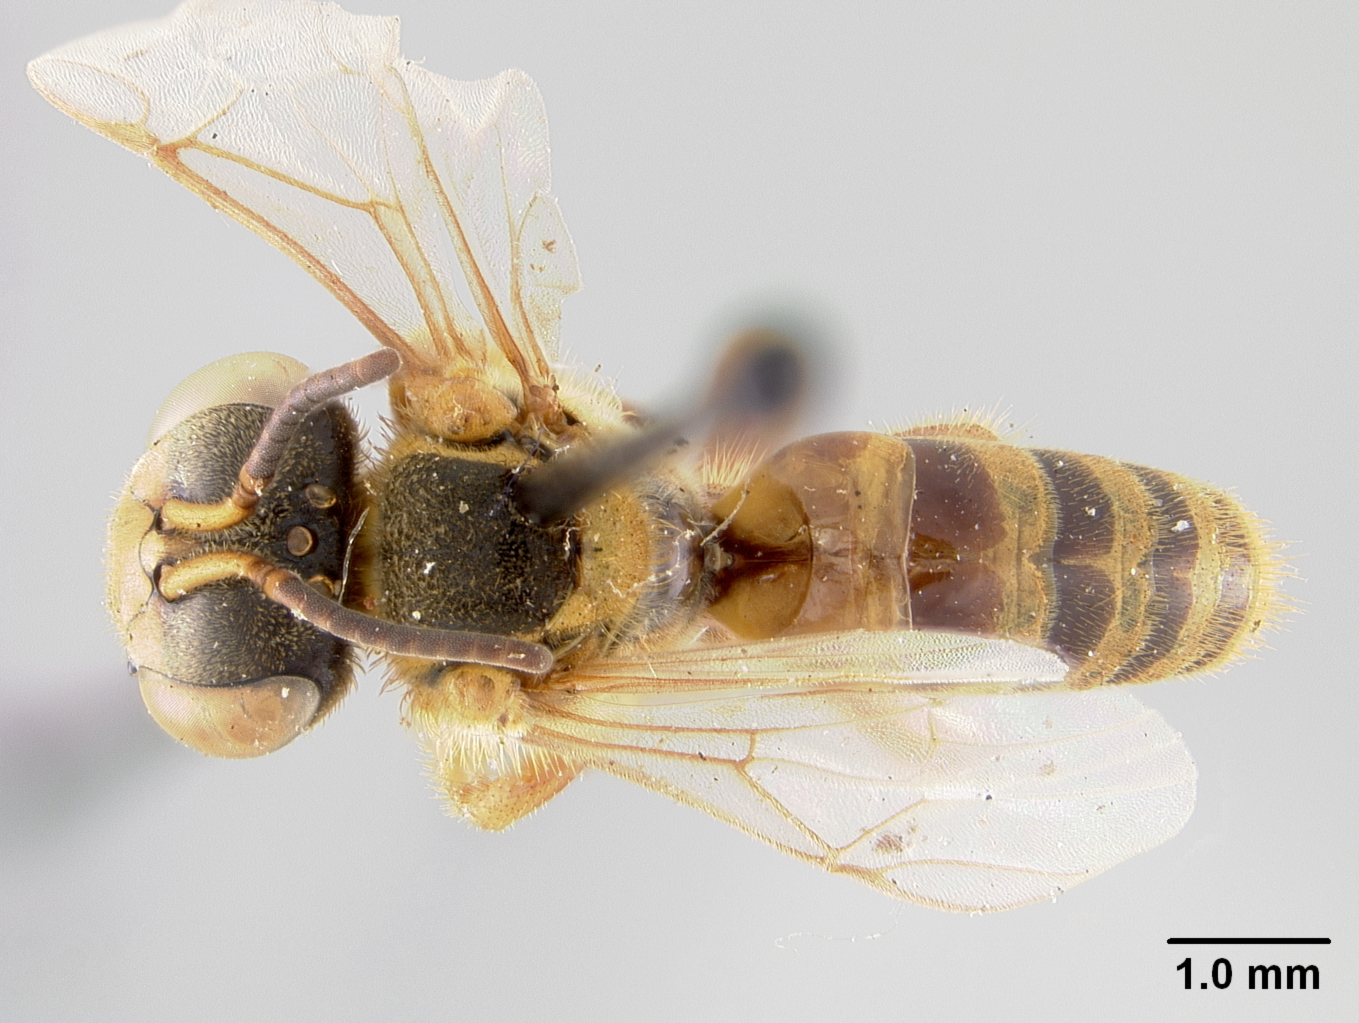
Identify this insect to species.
Trigona pergangulata
